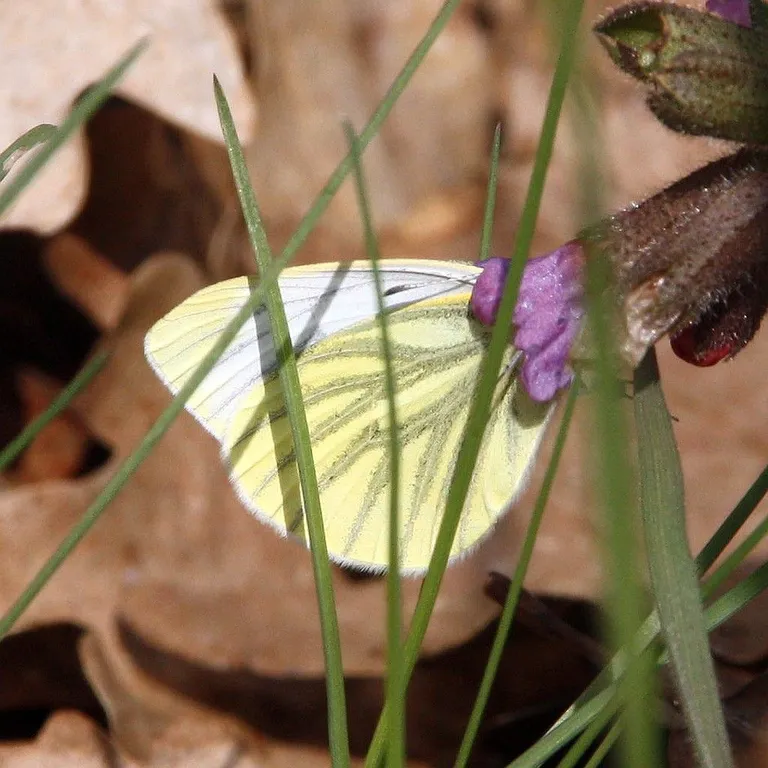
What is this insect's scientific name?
Pieris napi
